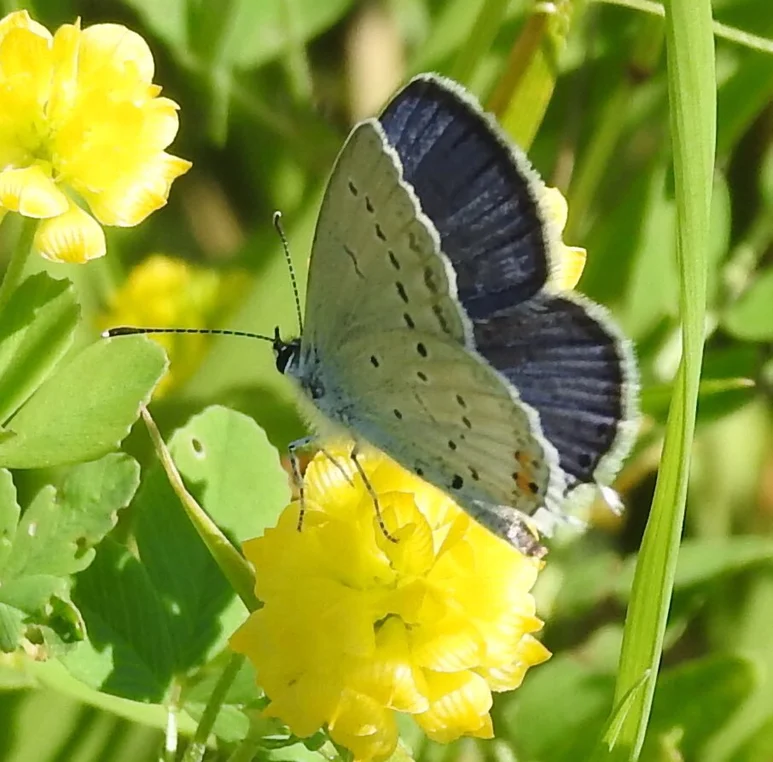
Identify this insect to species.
Cupido argiades (also Elkalyce argiades)
